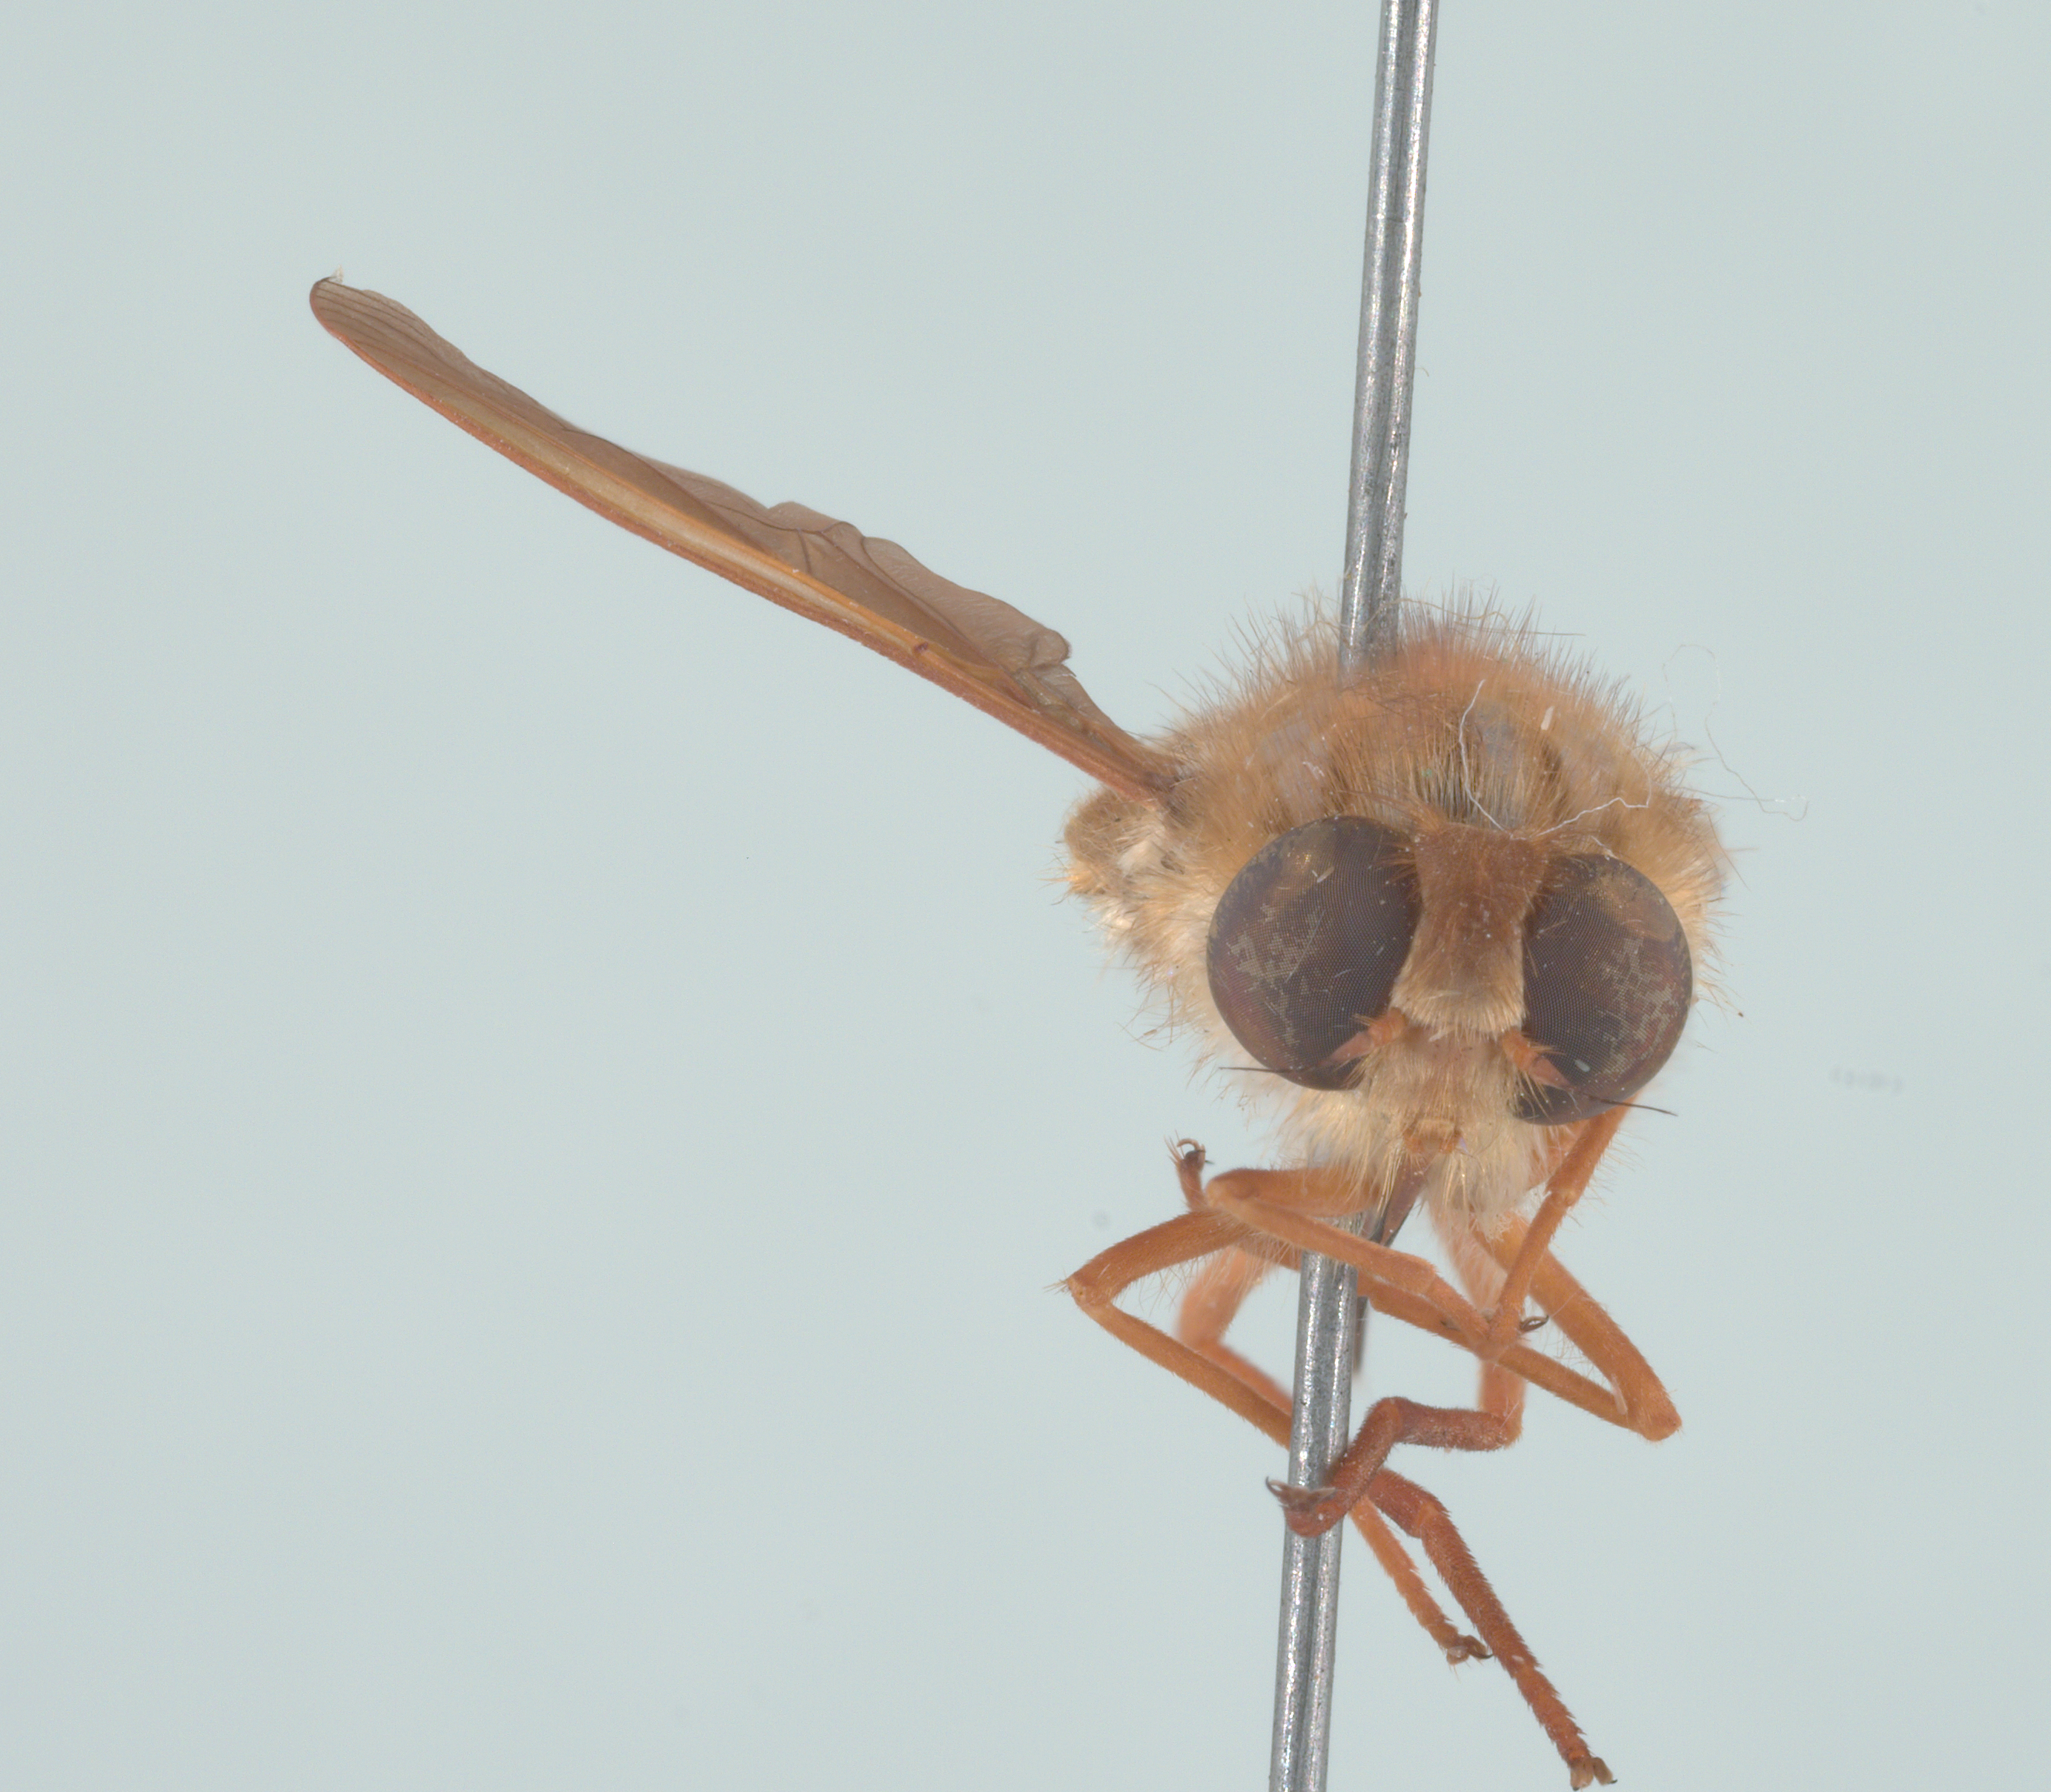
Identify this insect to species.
Prosoeca ornata
